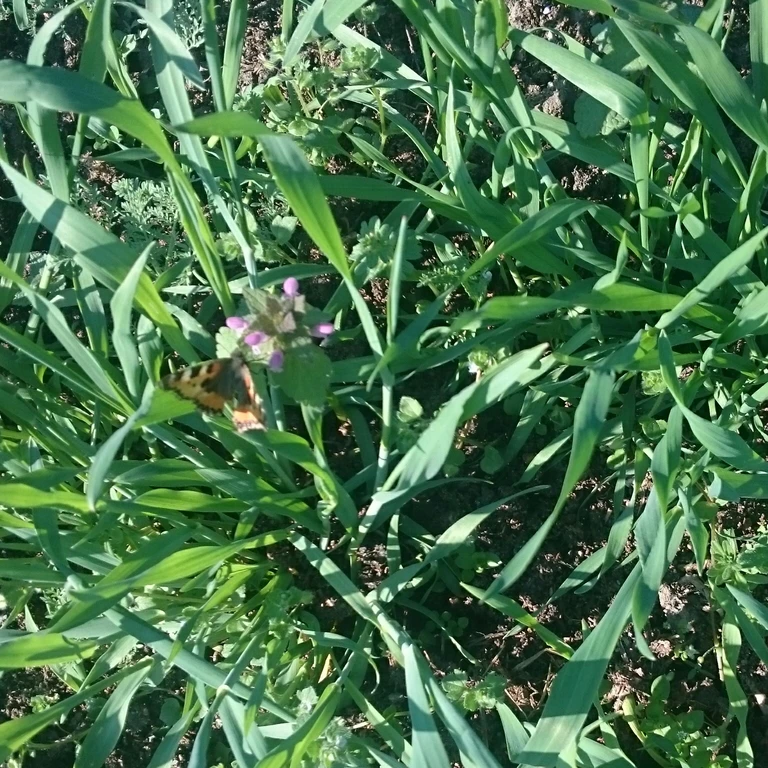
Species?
Aglais urticae
